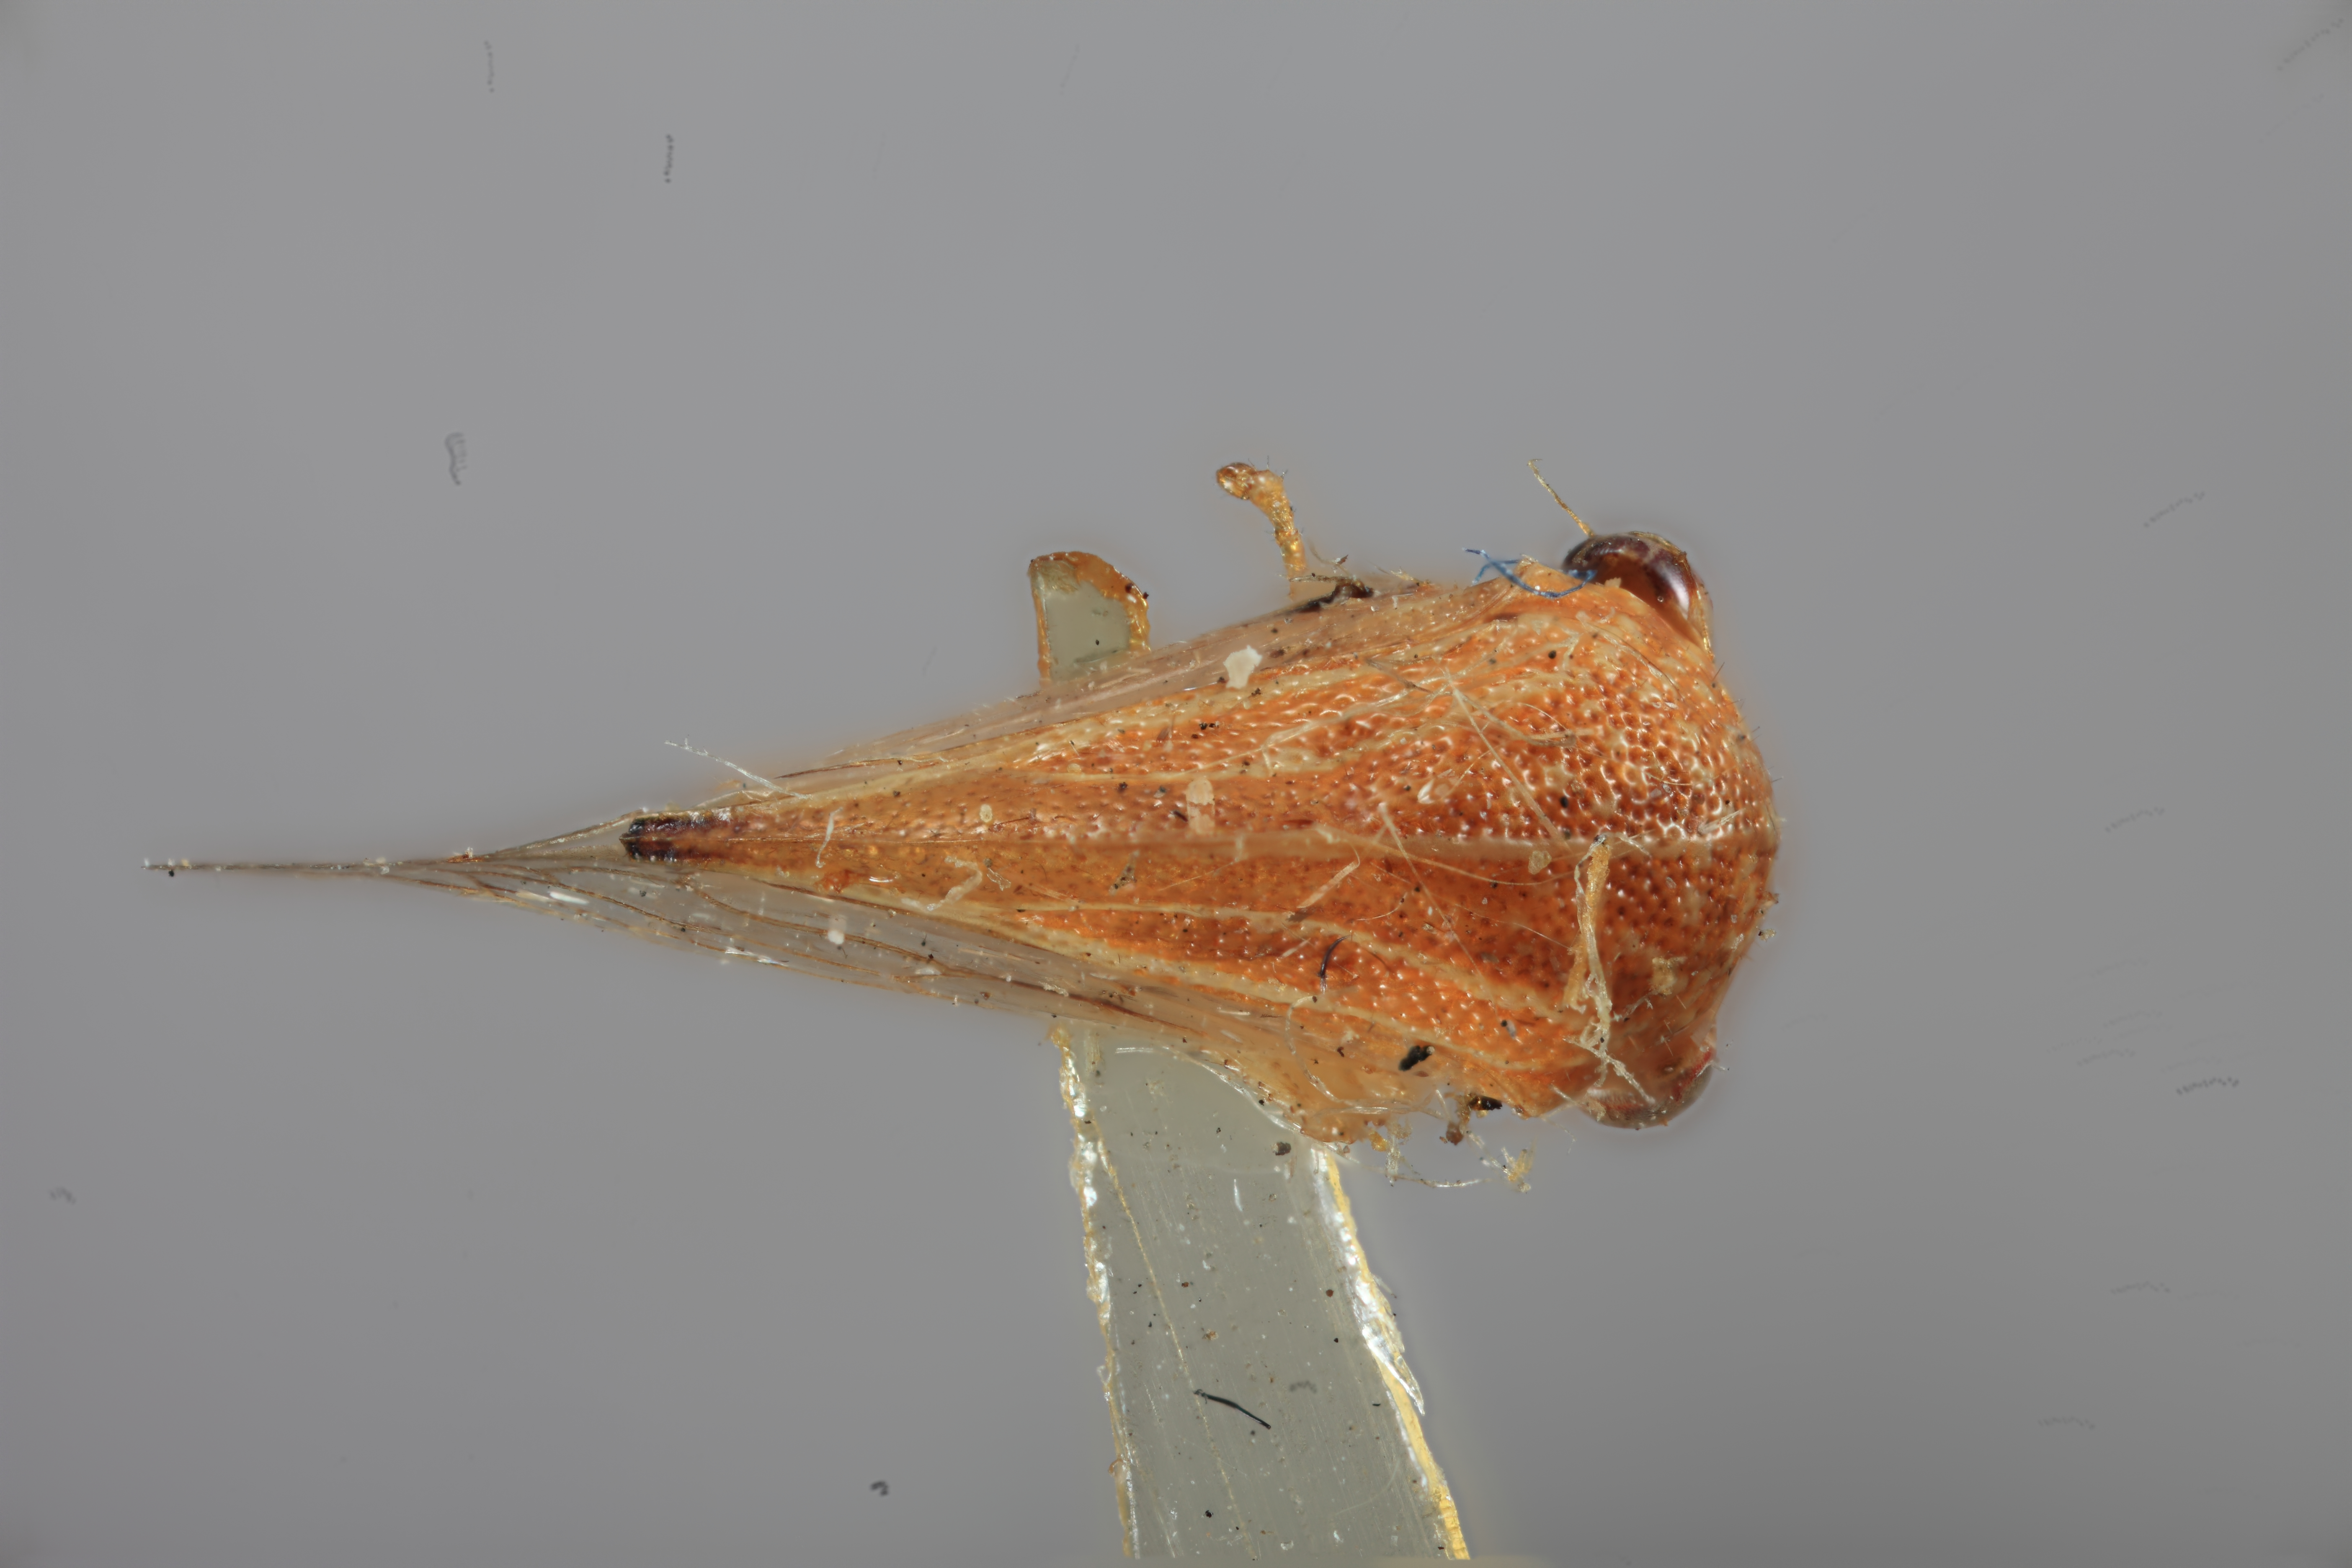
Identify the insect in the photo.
Stictocephala minuta
